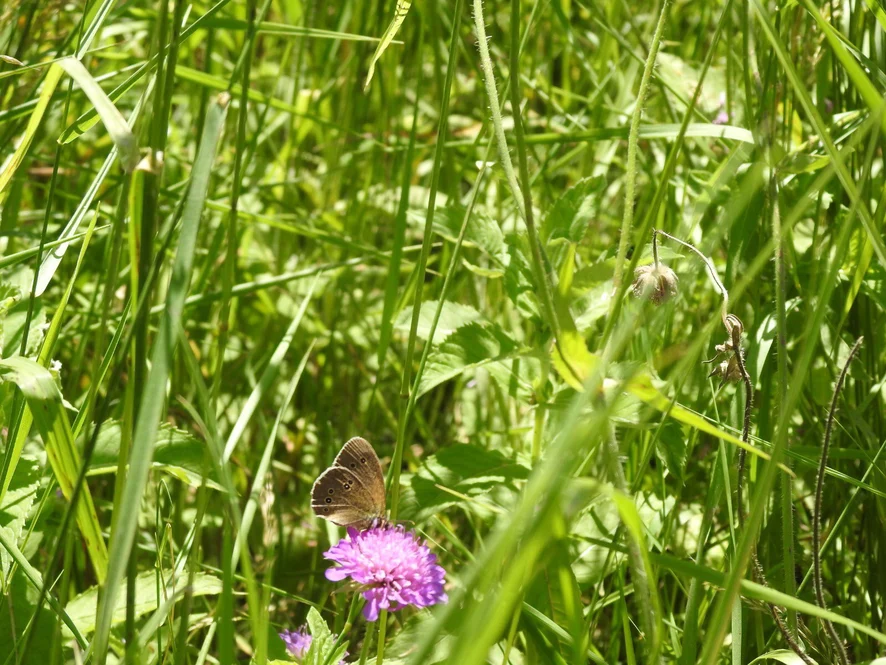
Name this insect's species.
Aphantopus hyperantus
